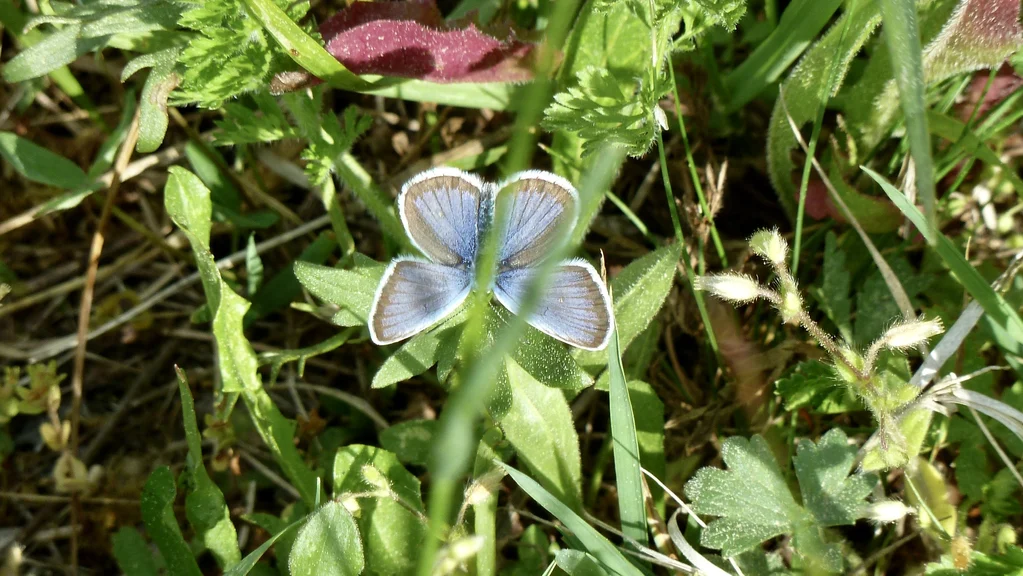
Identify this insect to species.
Plebejus argus
